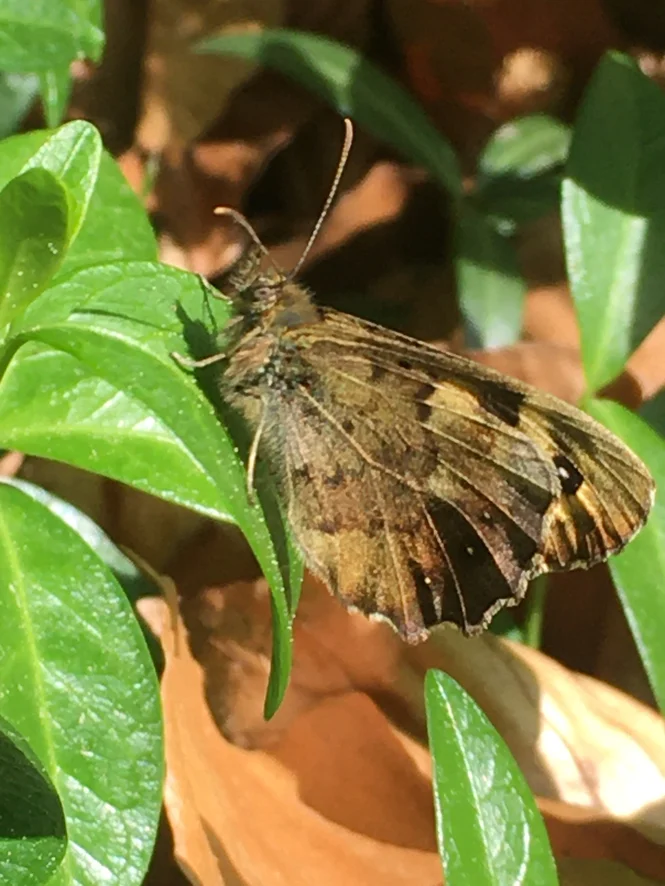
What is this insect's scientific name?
Pararge aegeria
